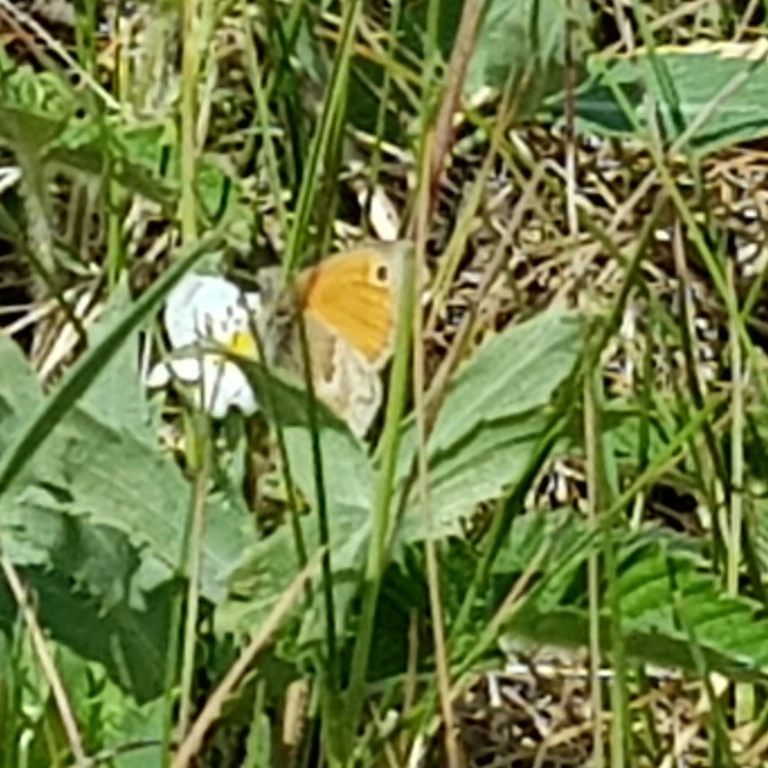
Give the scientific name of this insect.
Coenonympha pamphilus
